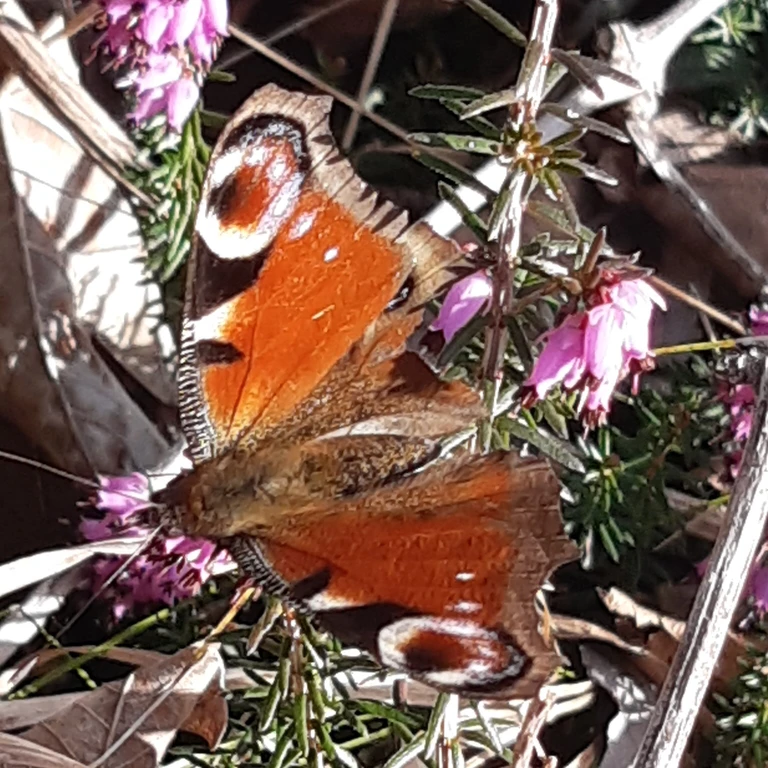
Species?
Aglais io
